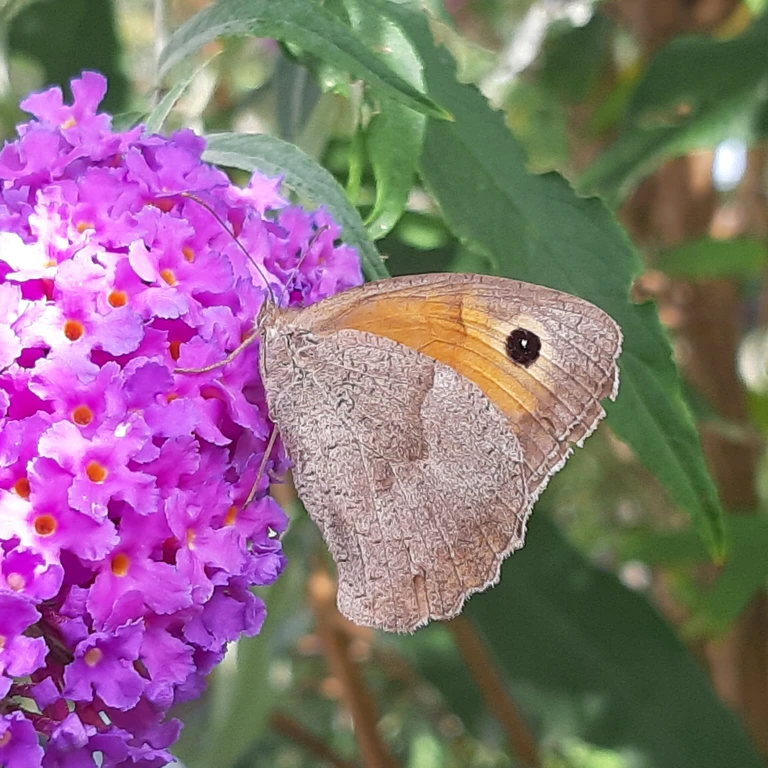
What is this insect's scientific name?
Maniola jurtina
